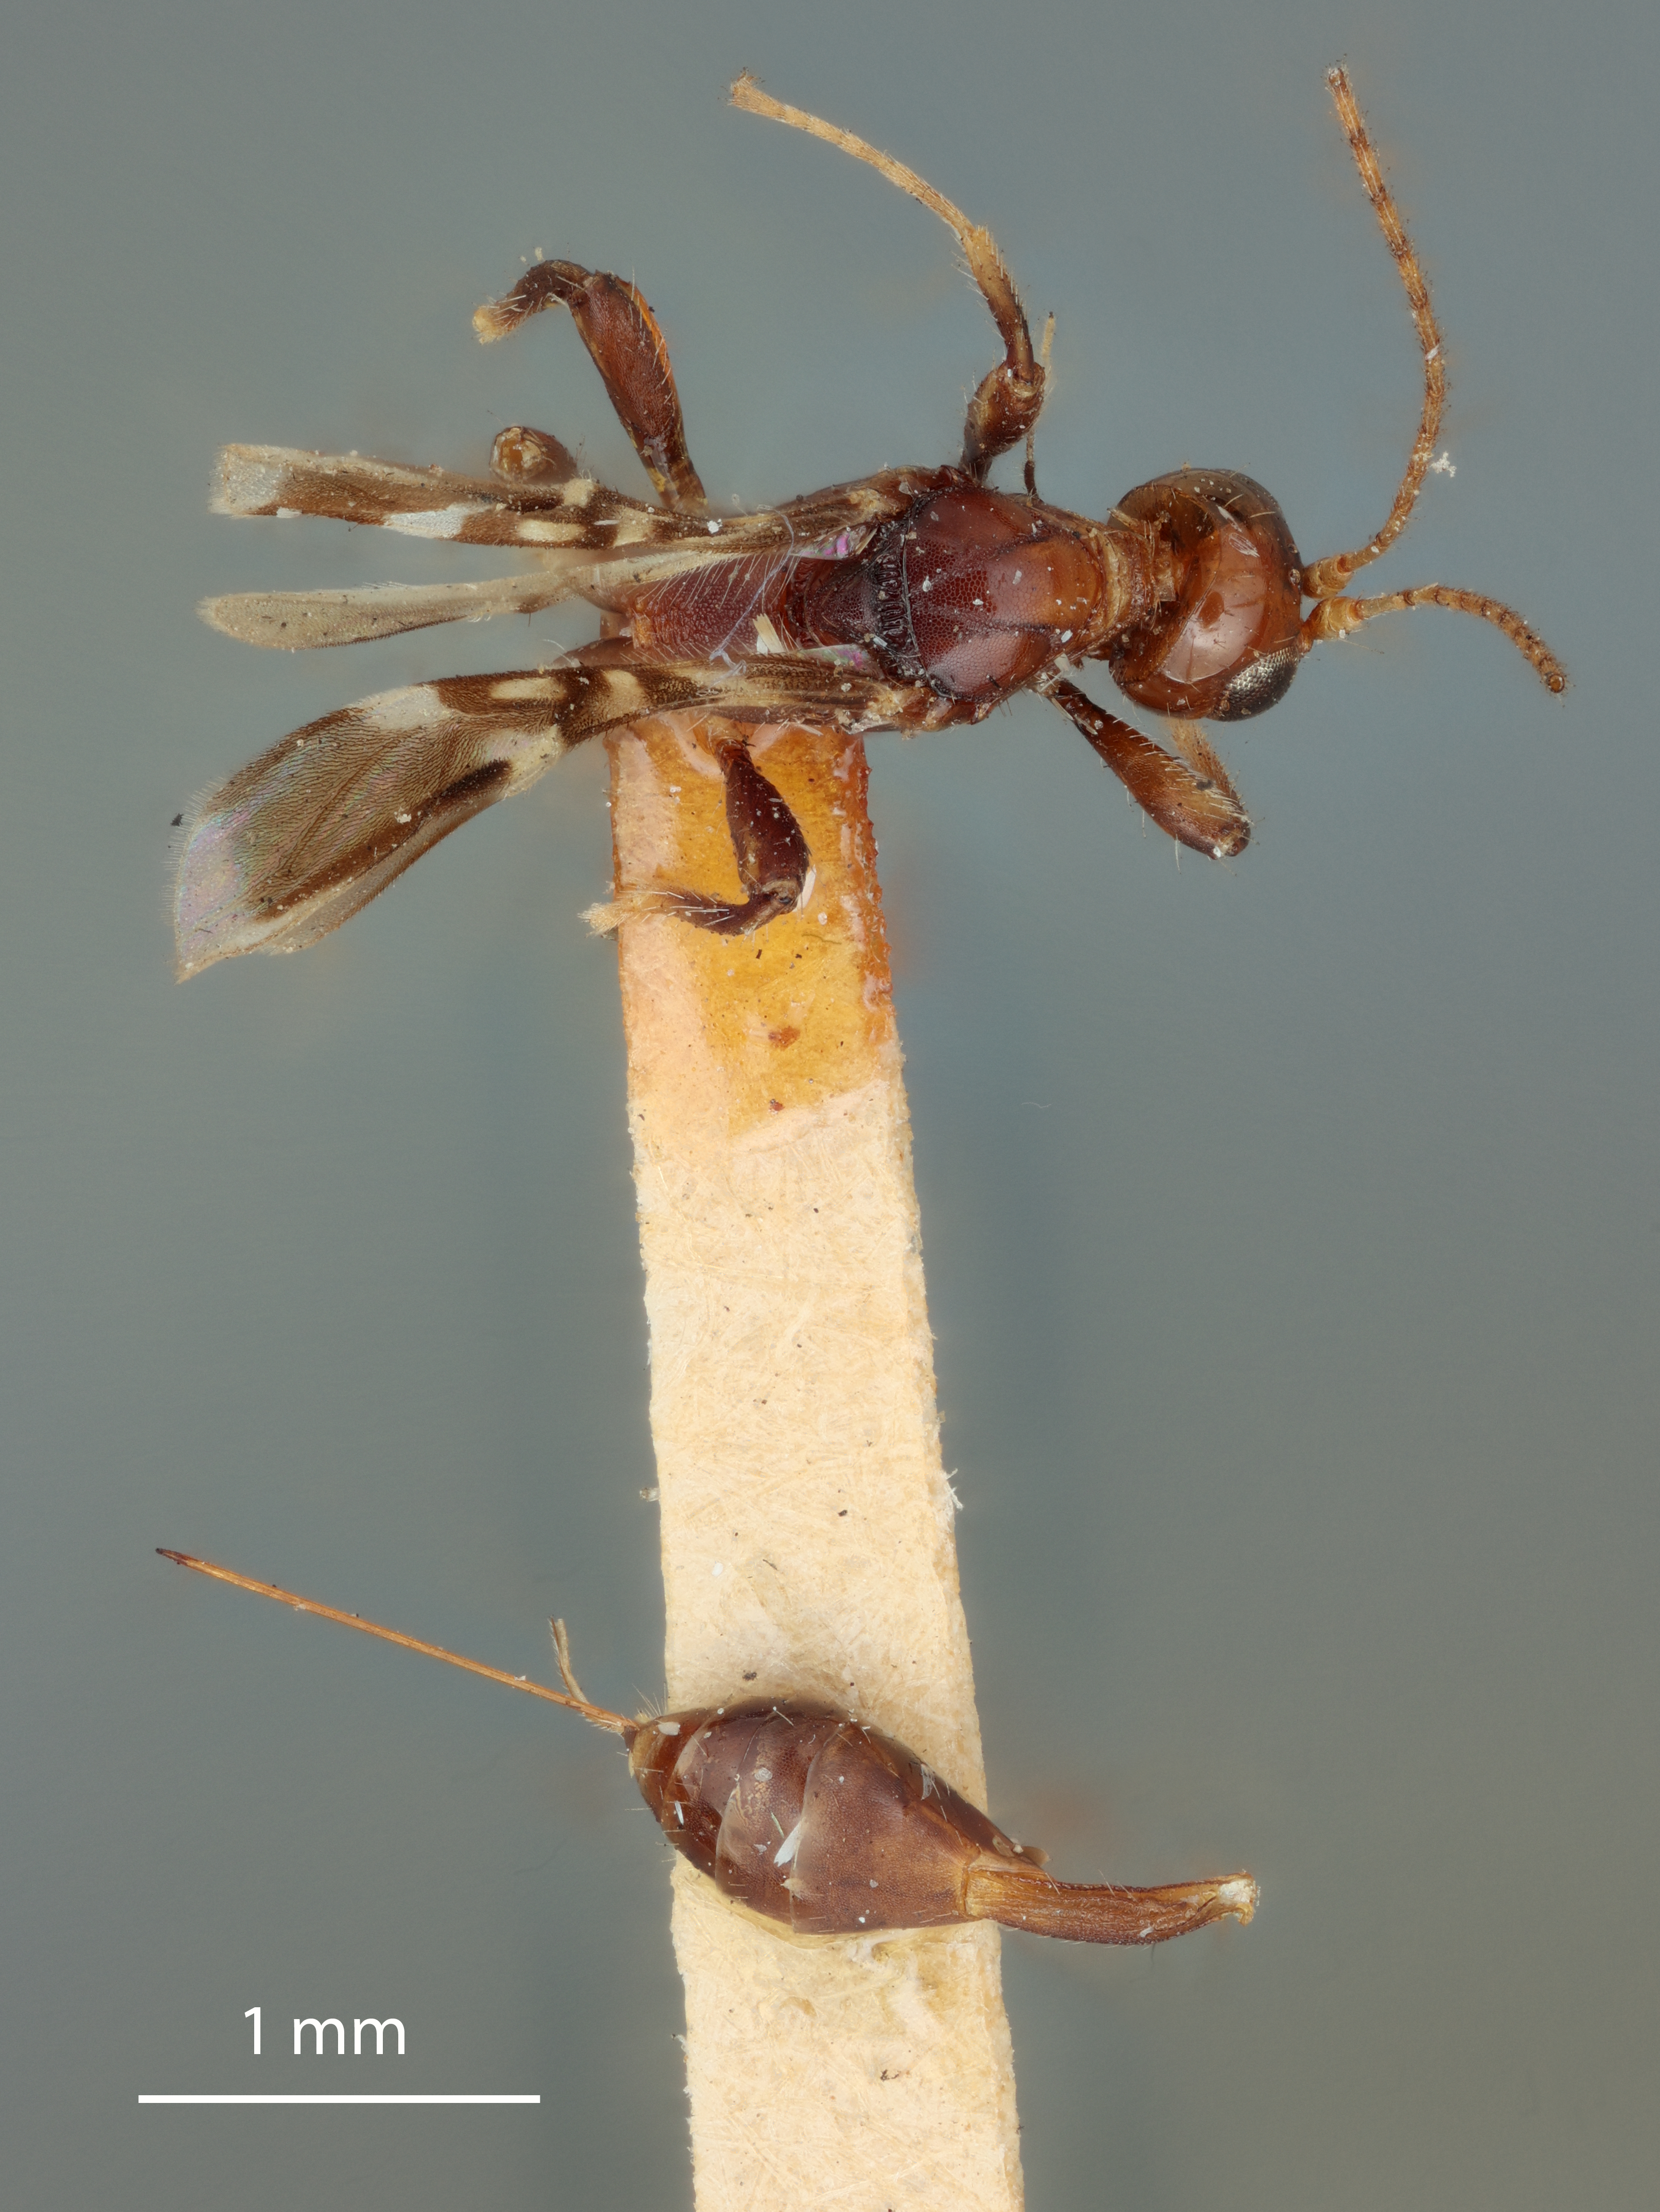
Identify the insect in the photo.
Spathius calacte
